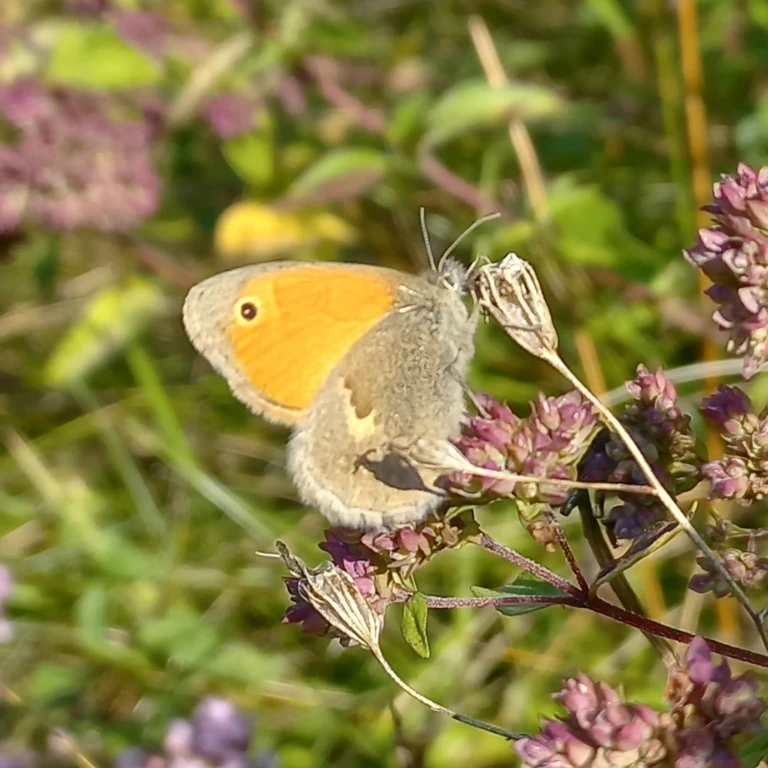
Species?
Coenonympha pamphilus
